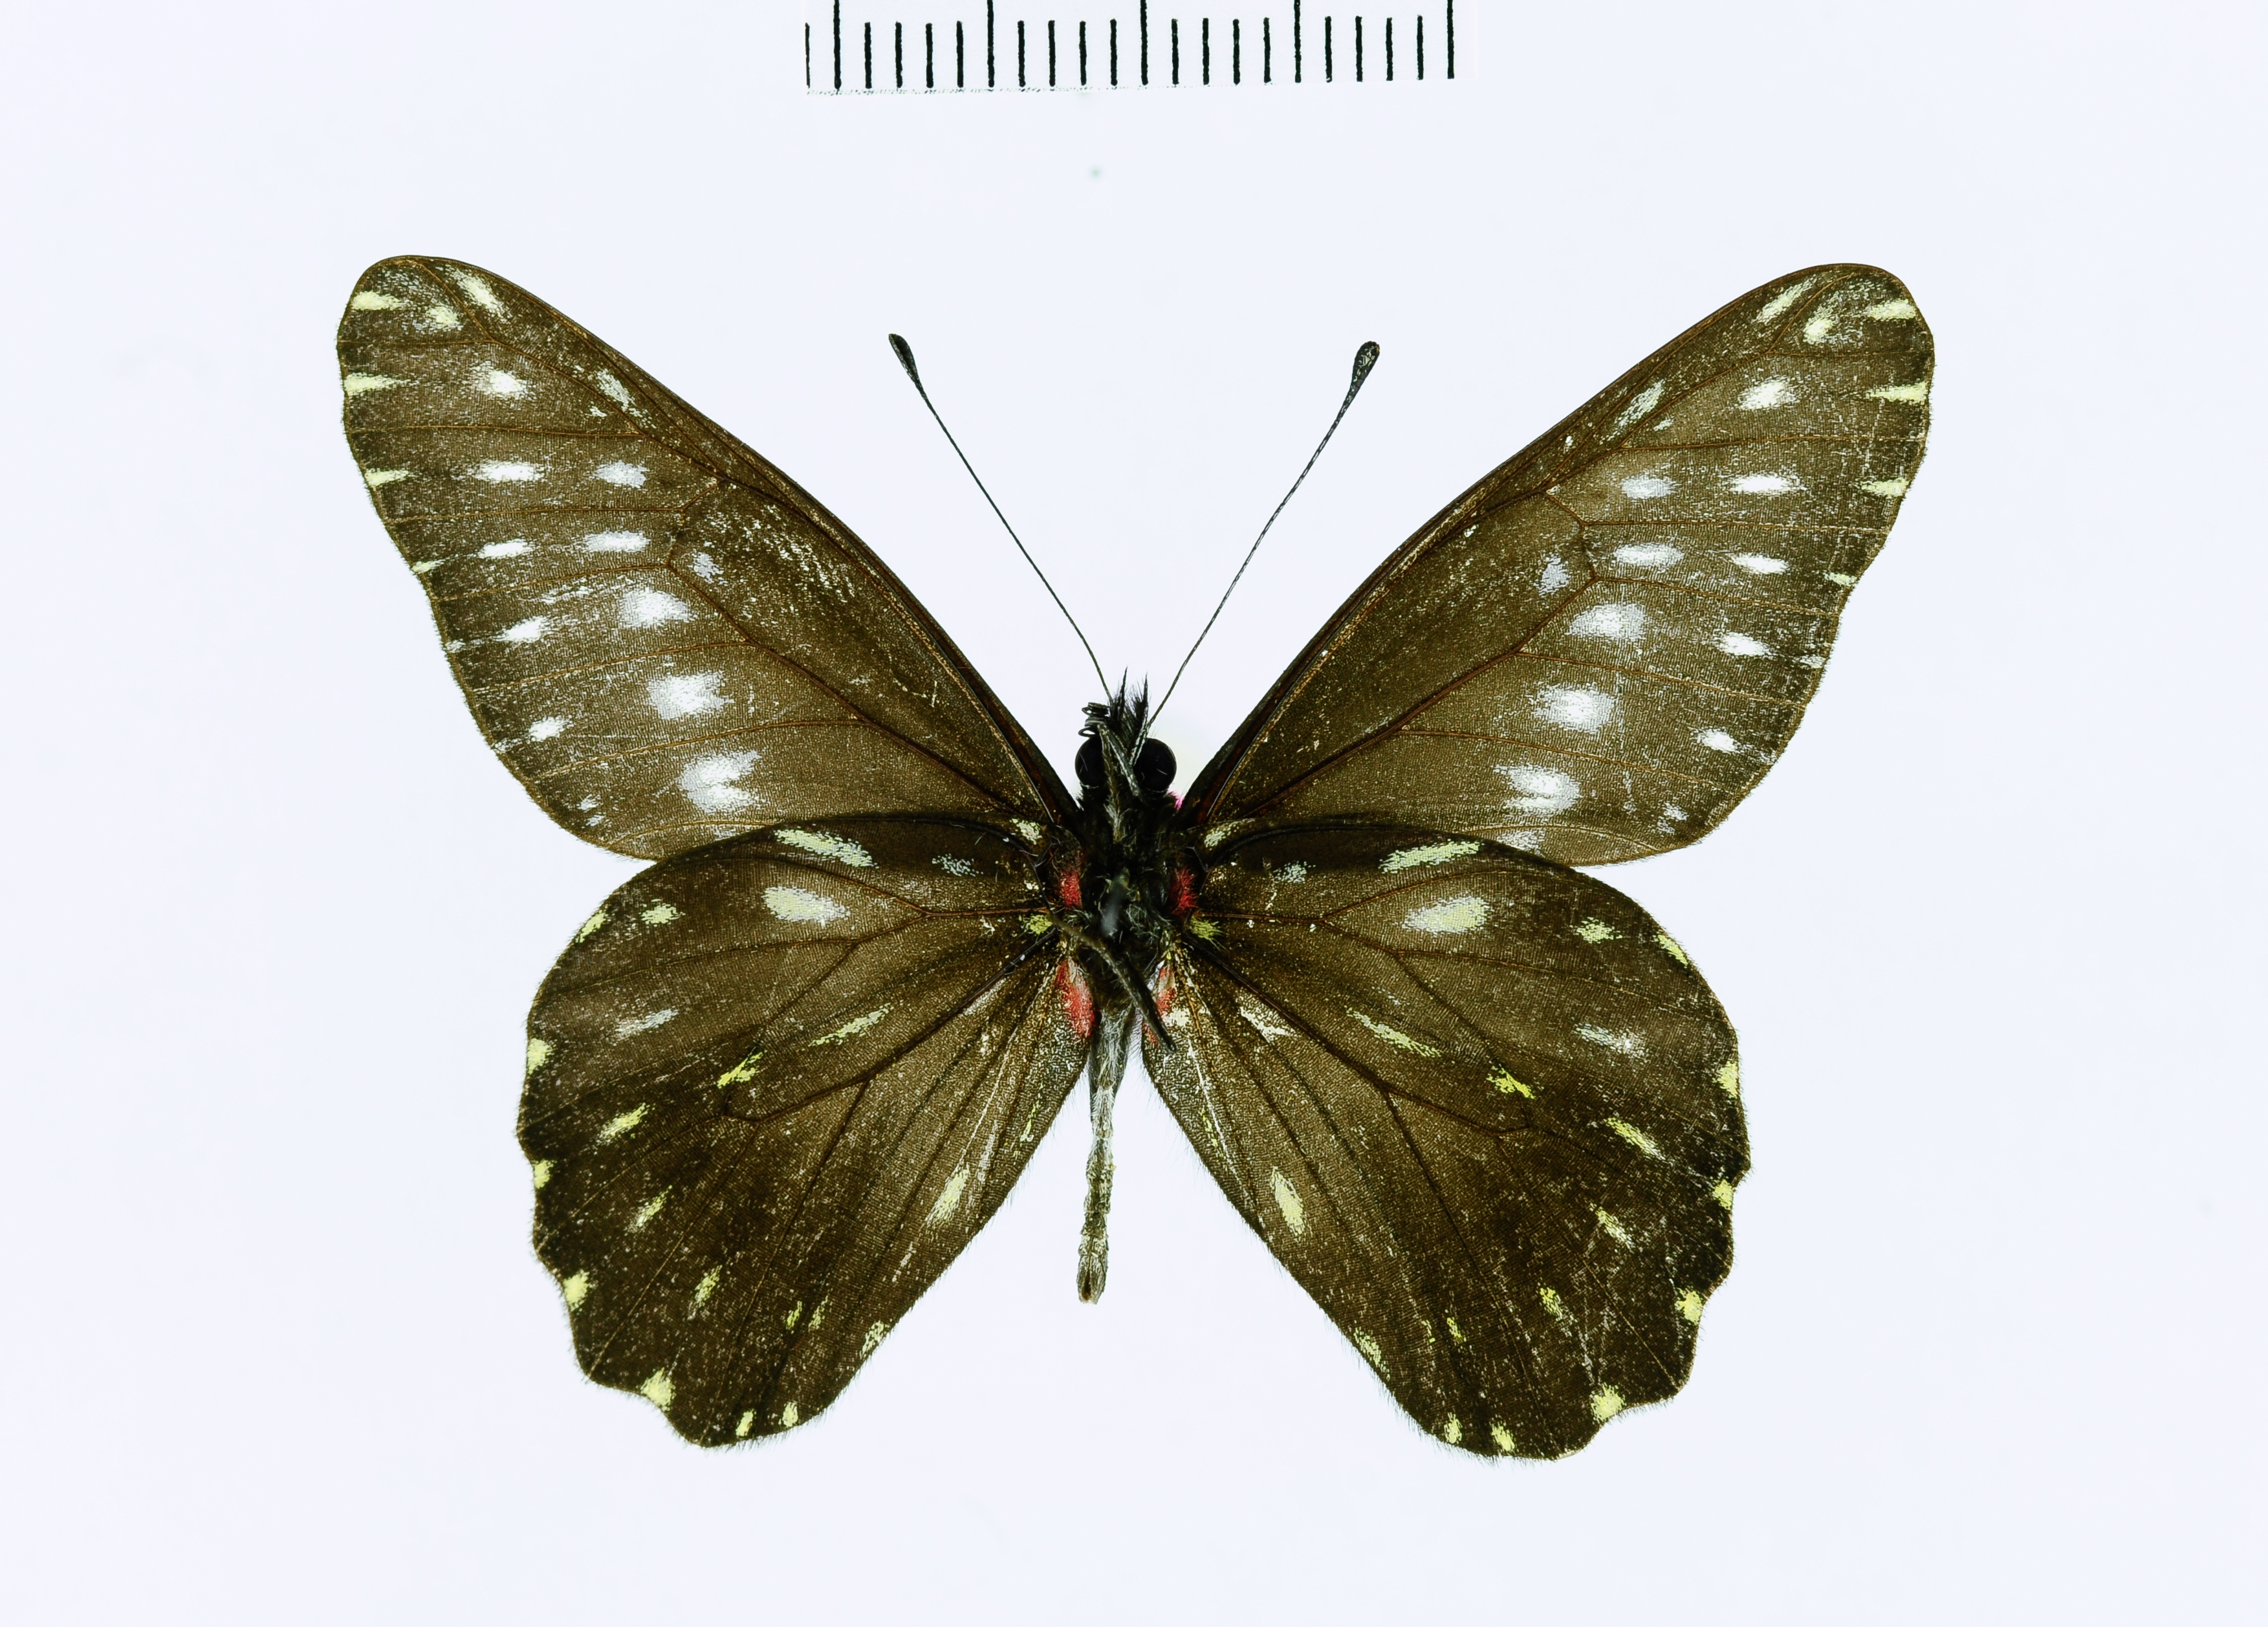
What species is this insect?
Catasticta flisa
